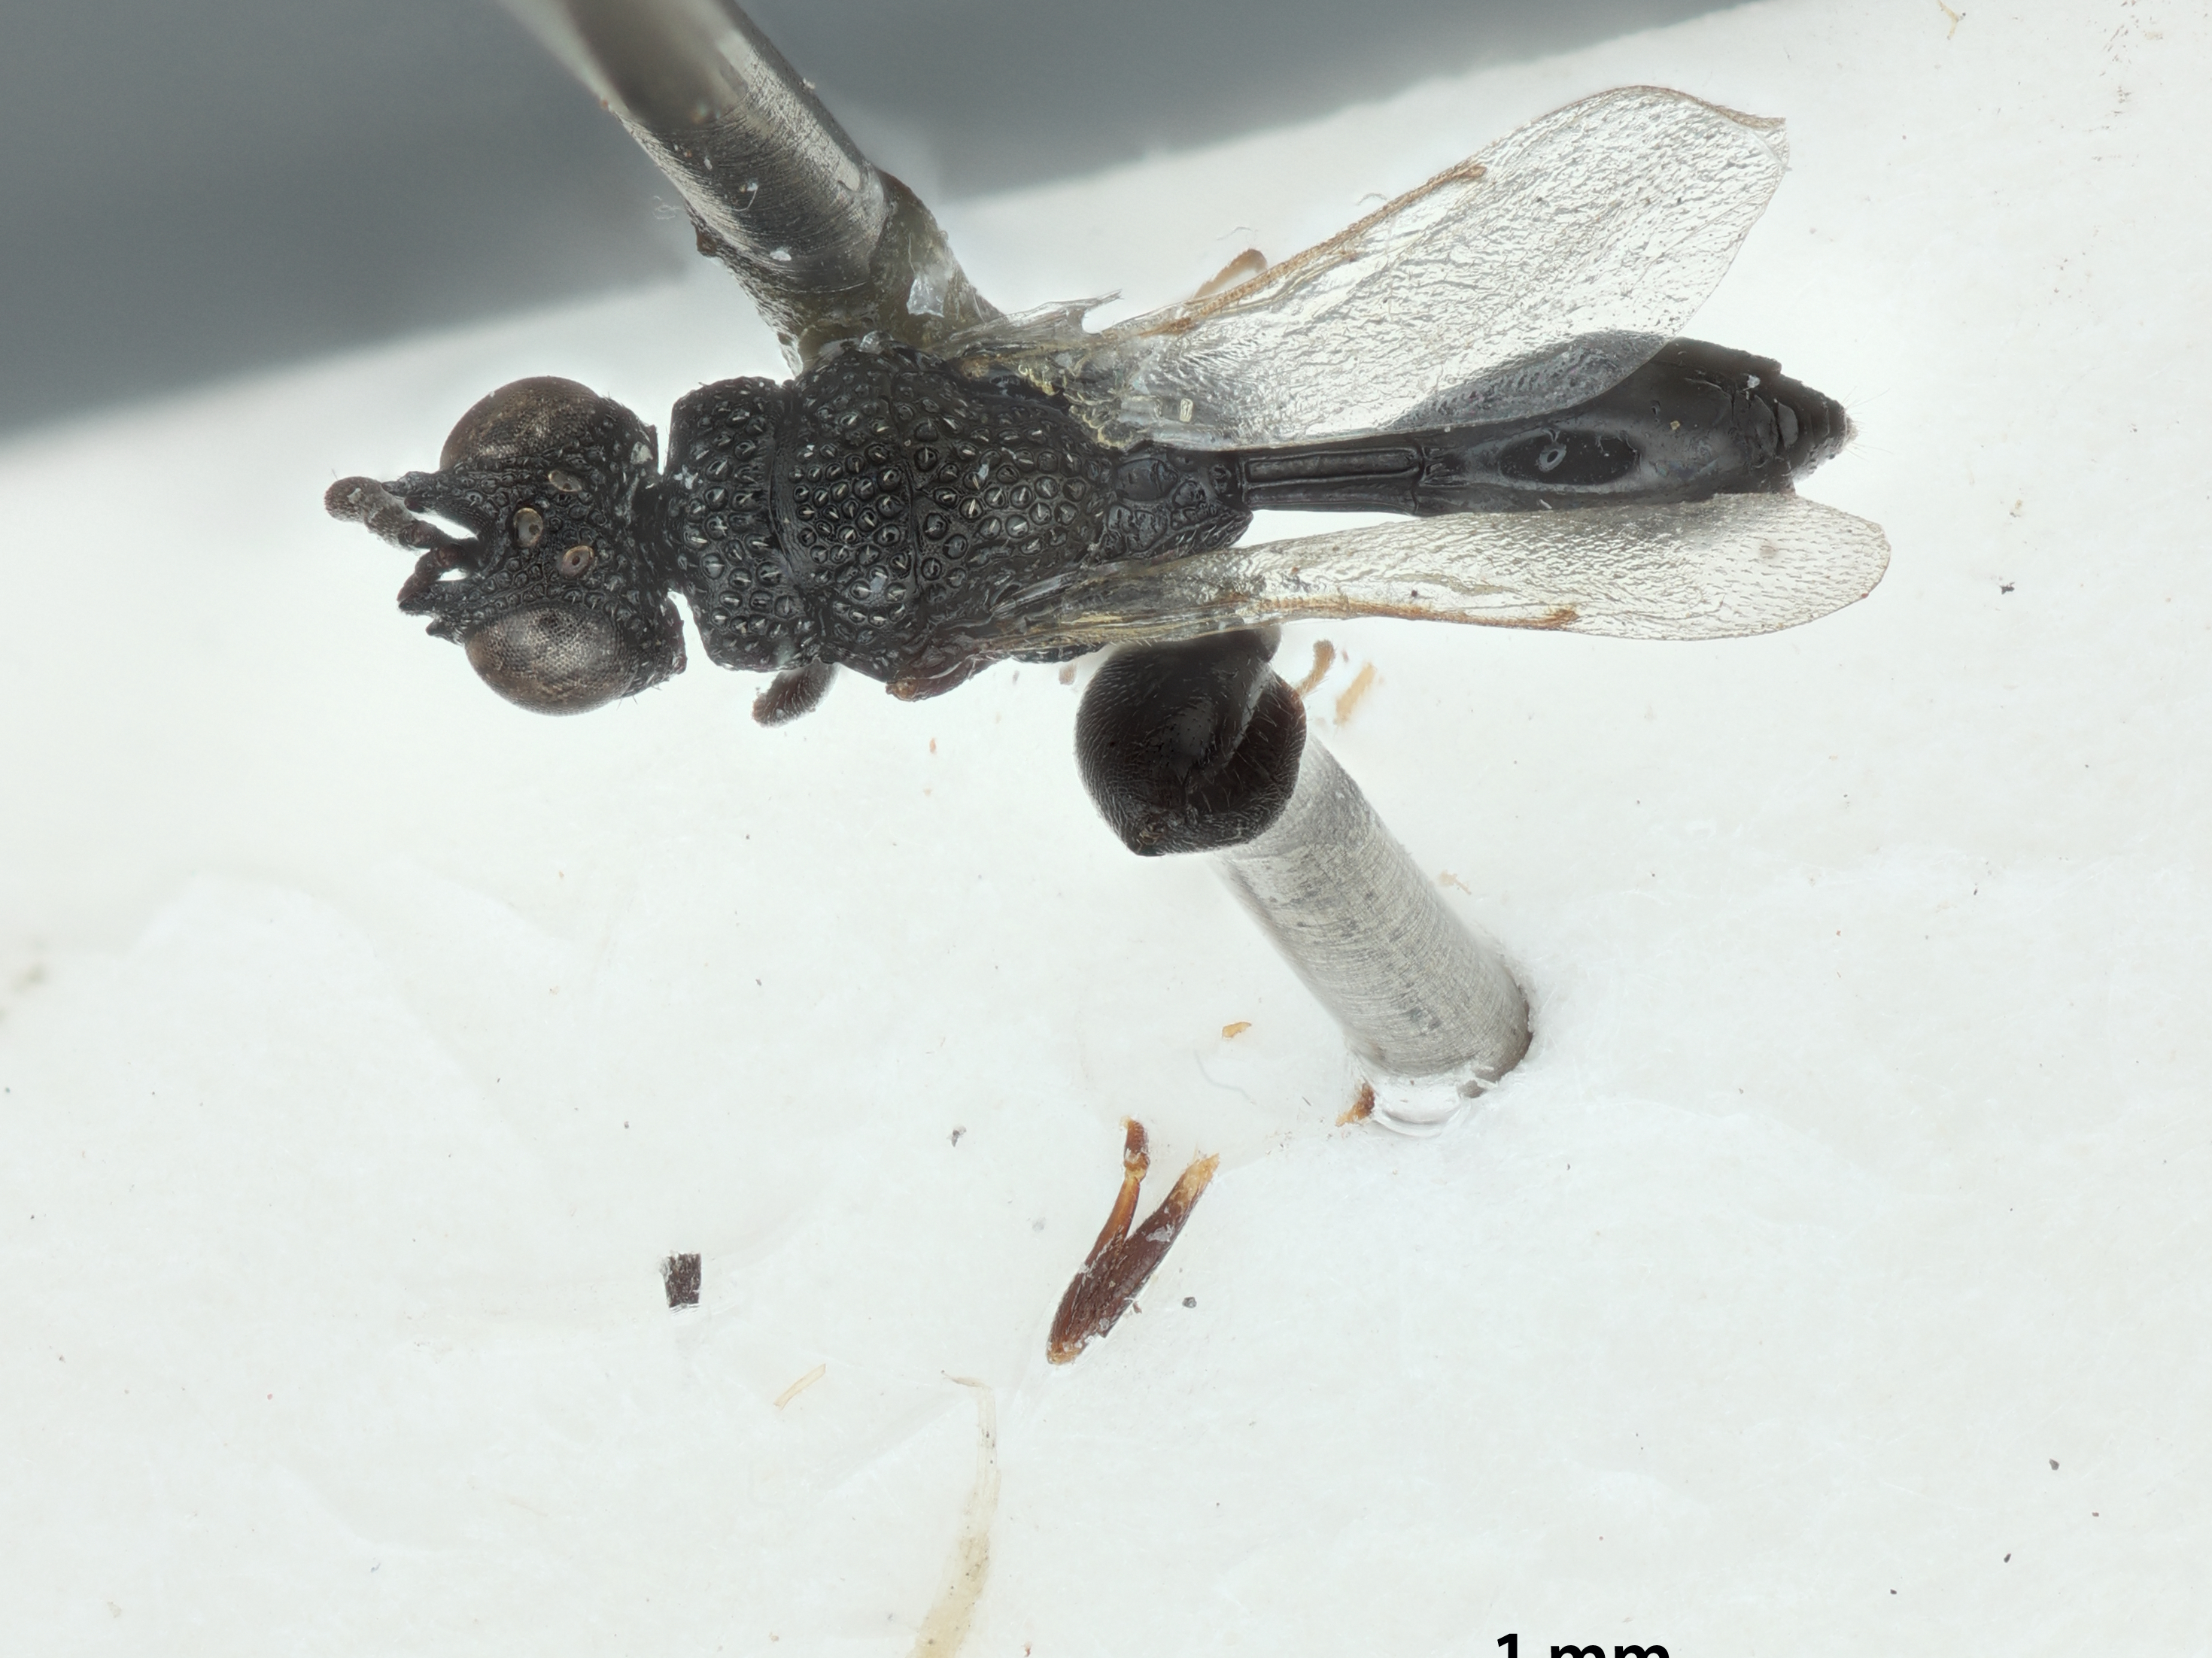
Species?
Dirhinus altispina
